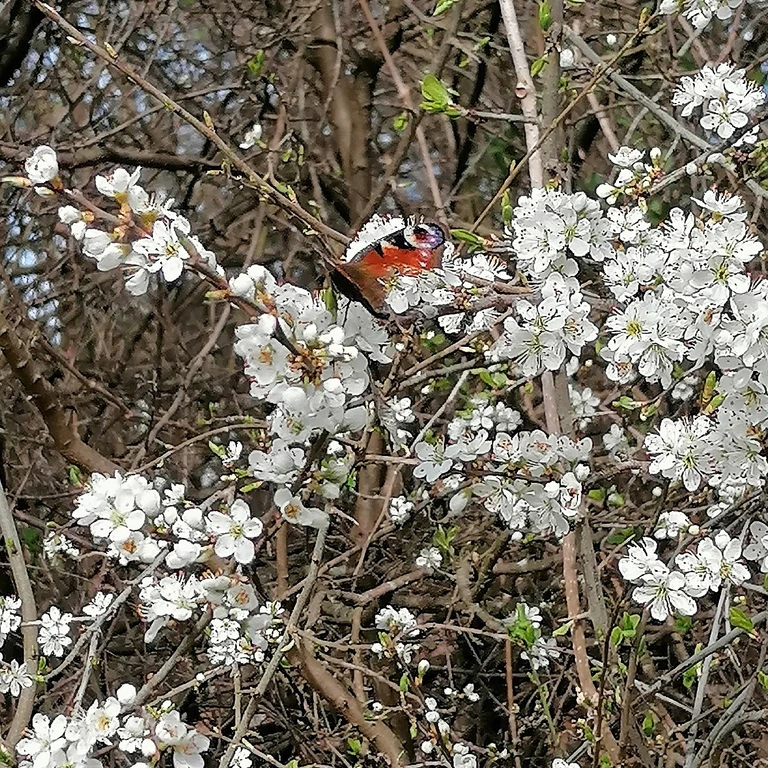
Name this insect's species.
Aglais io
